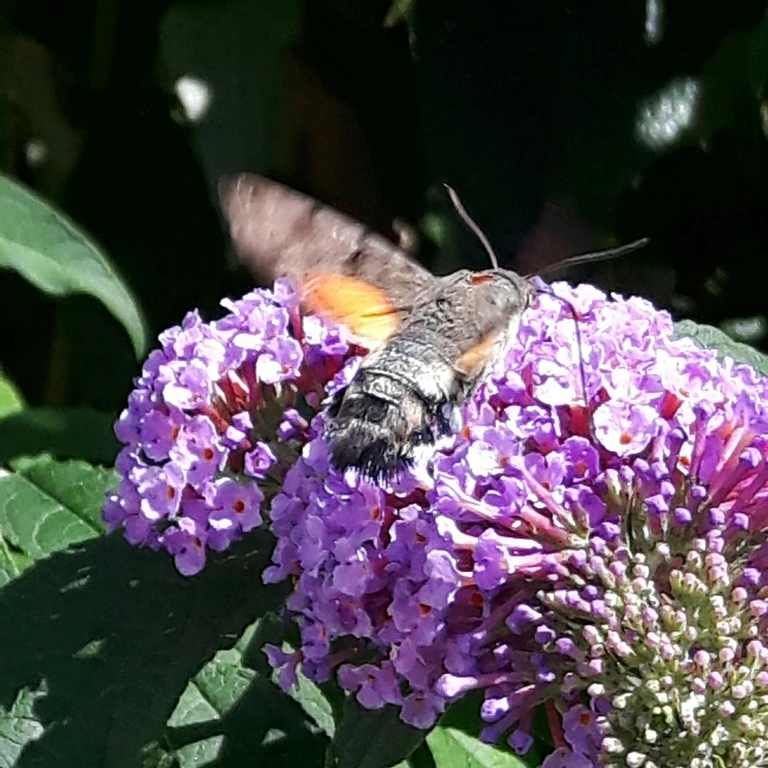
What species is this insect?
Macroglossum stellatarum
